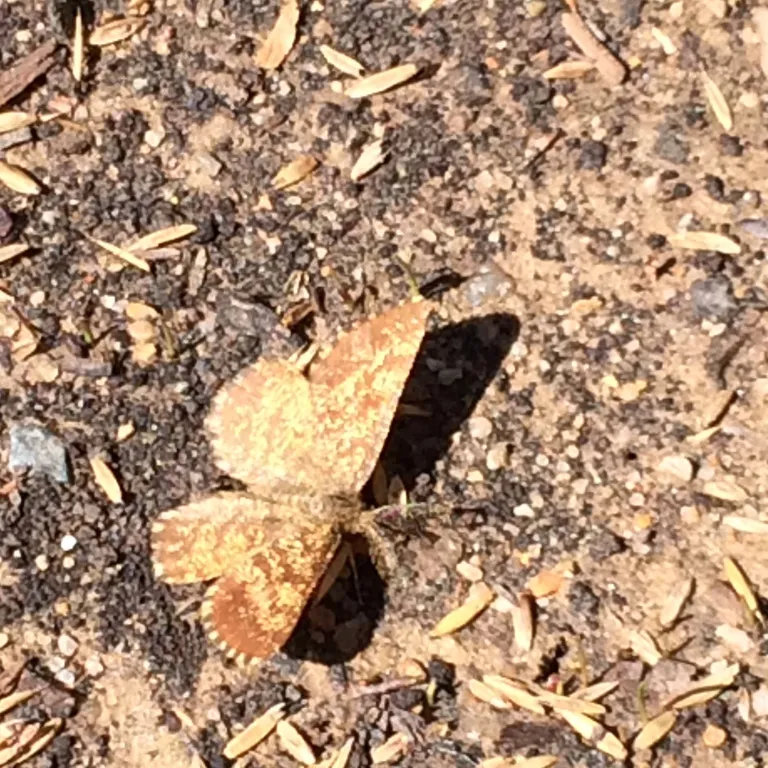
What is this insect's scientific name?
Ematurga atomaria
